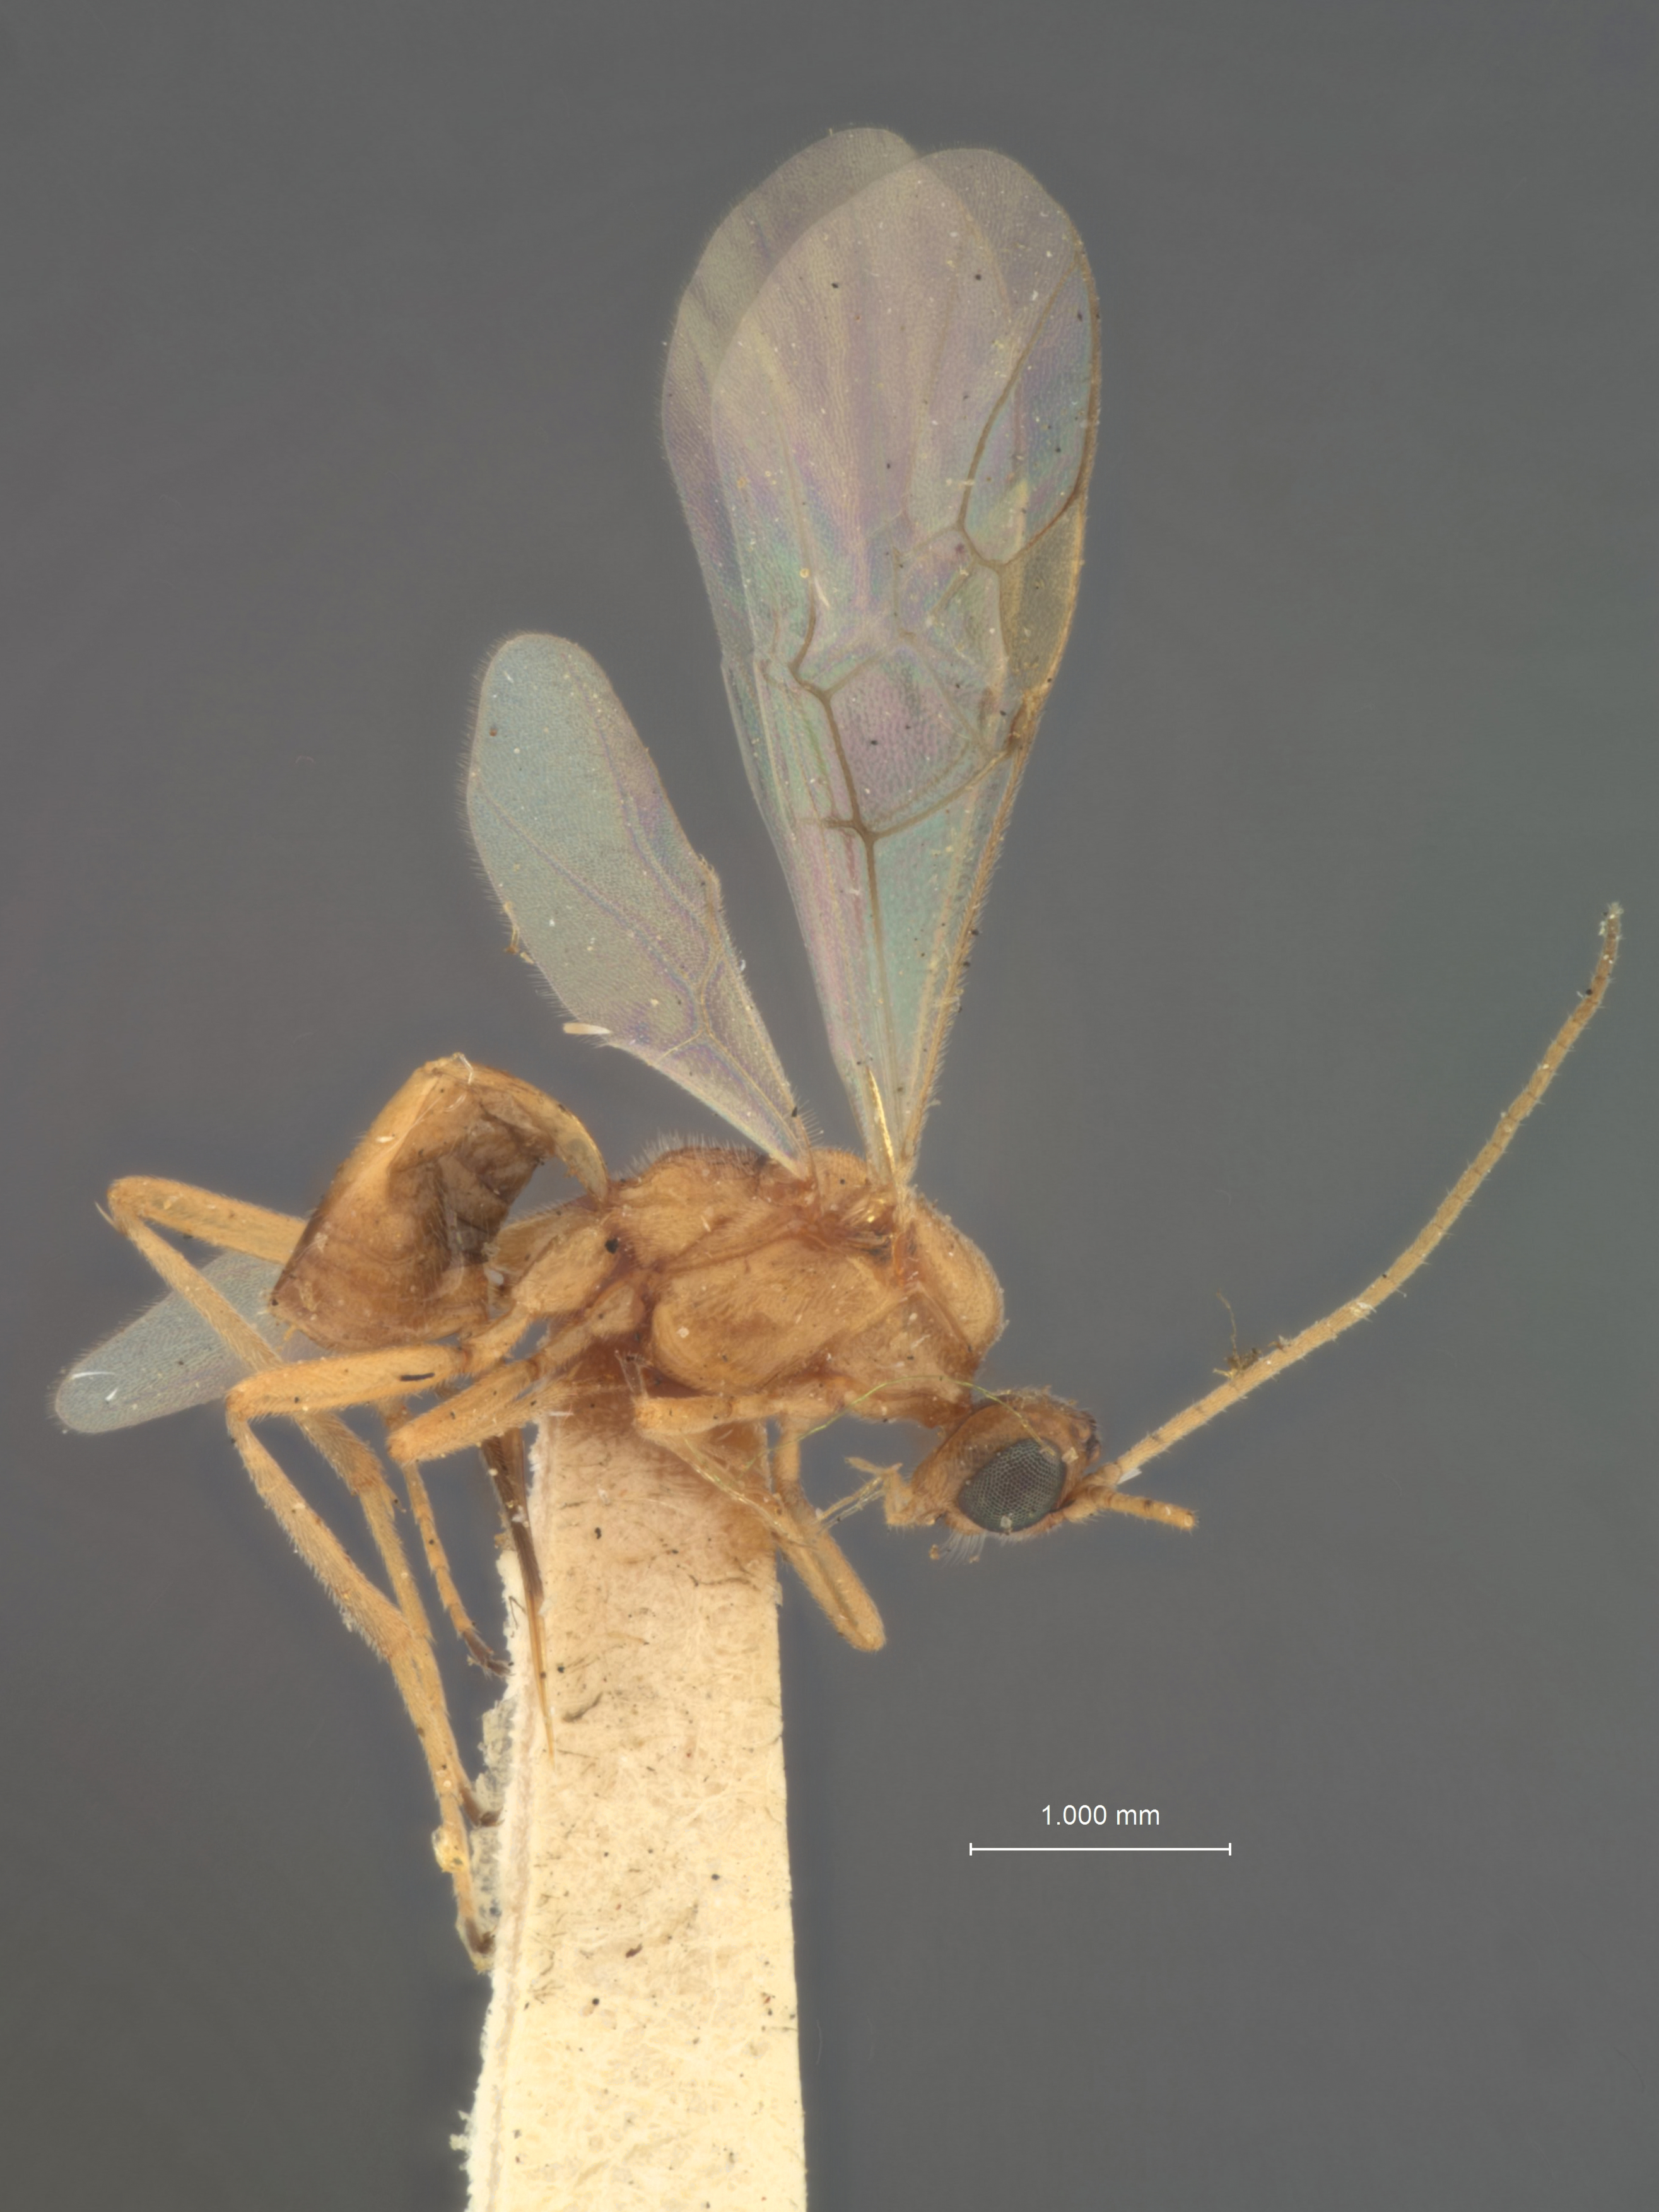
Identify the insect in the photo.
Meteorus mamestrae
